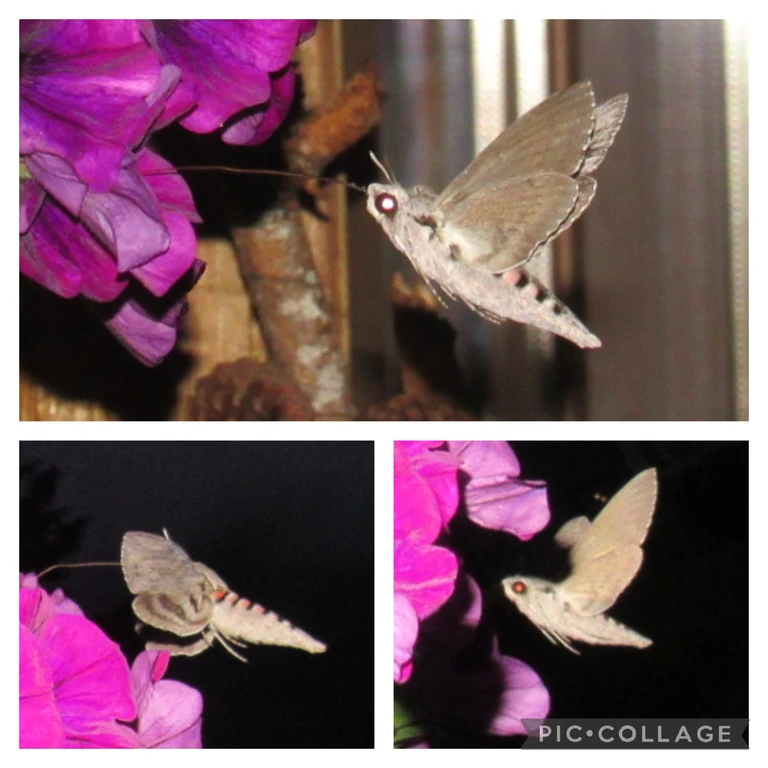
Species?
Agrius convolvuli
